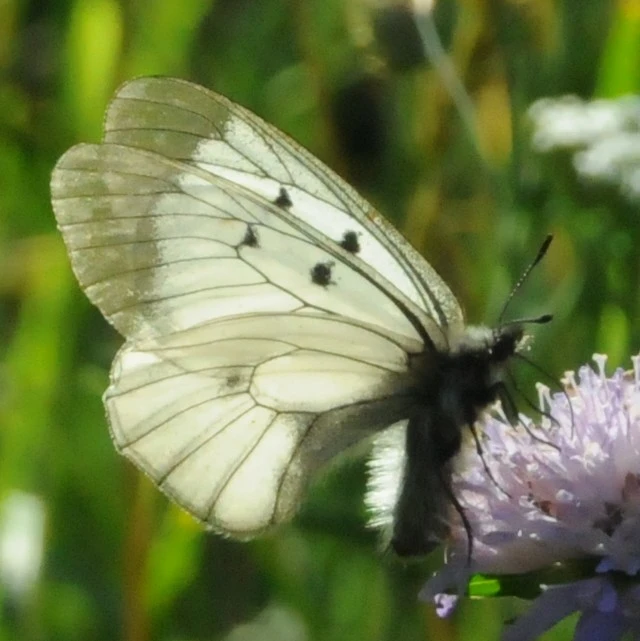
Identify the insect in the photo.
Parnassius mnemosyne
